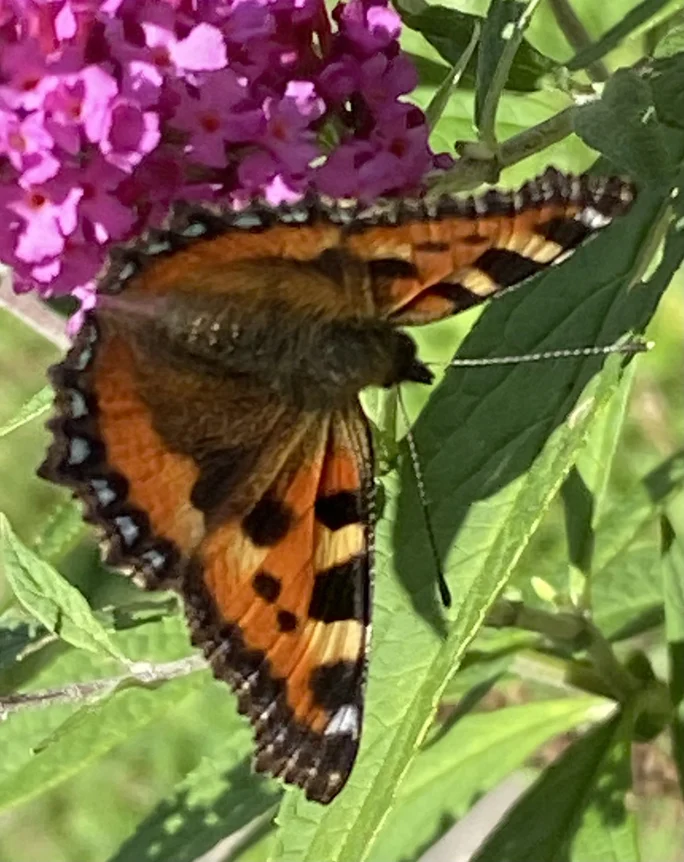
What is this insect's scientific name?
Aglais urticae
